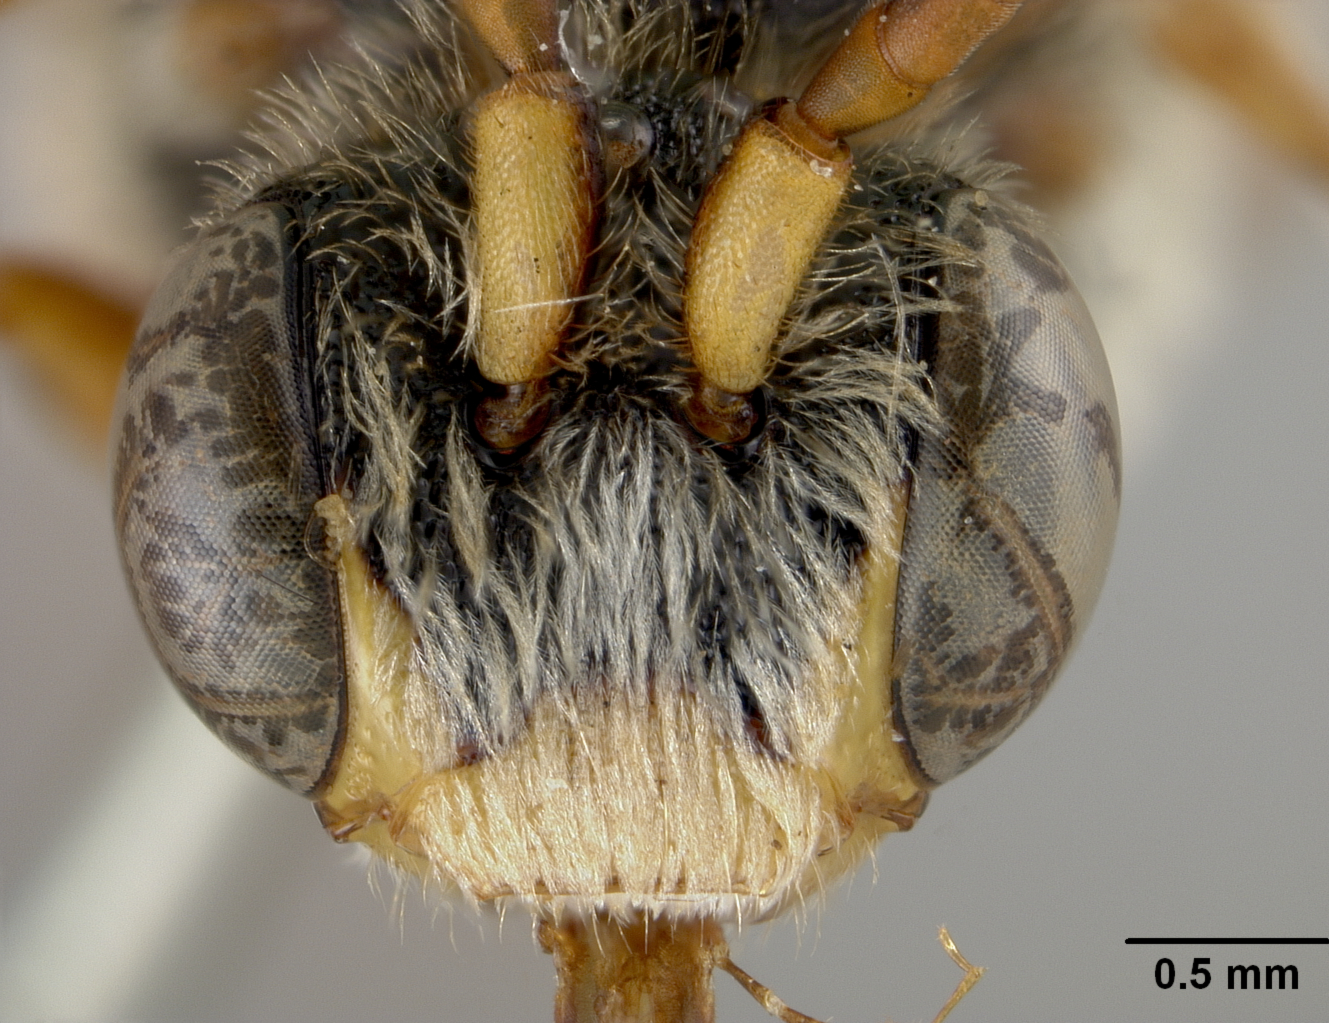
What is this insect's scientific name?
Nomada undulaticornis
